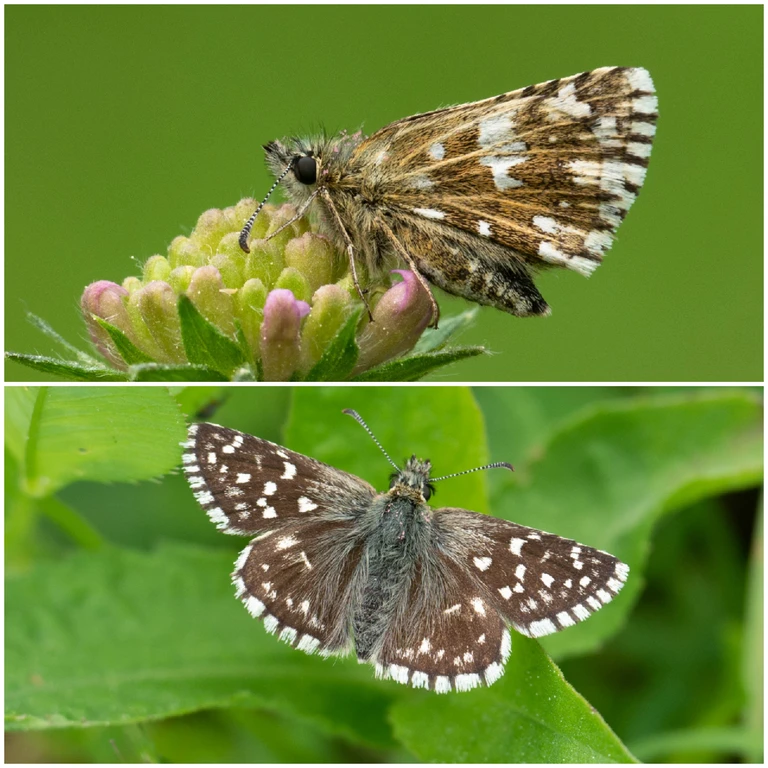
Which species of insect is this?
Pyrgus malvae
